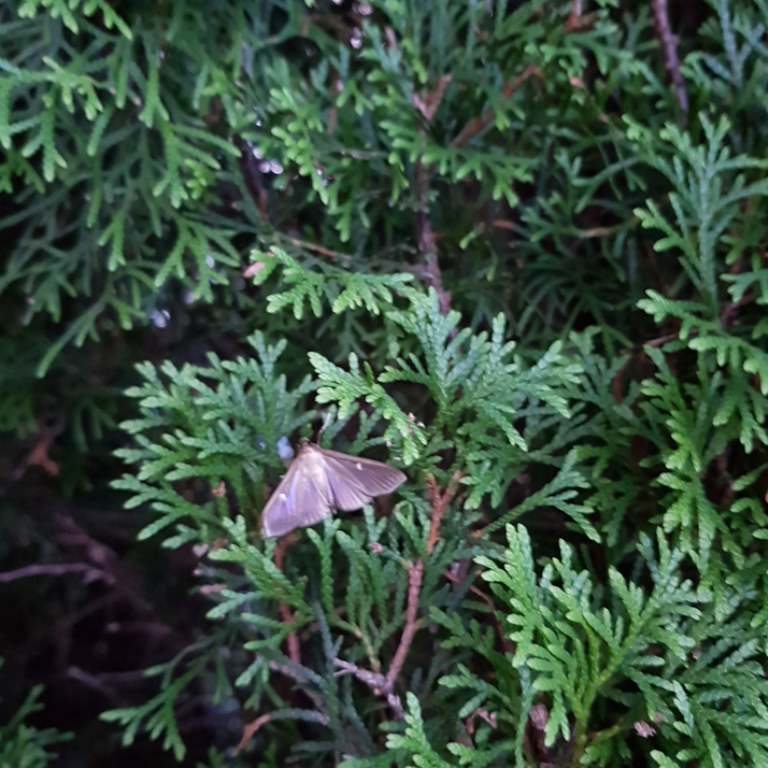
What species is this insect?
Cydalima perspectalis
